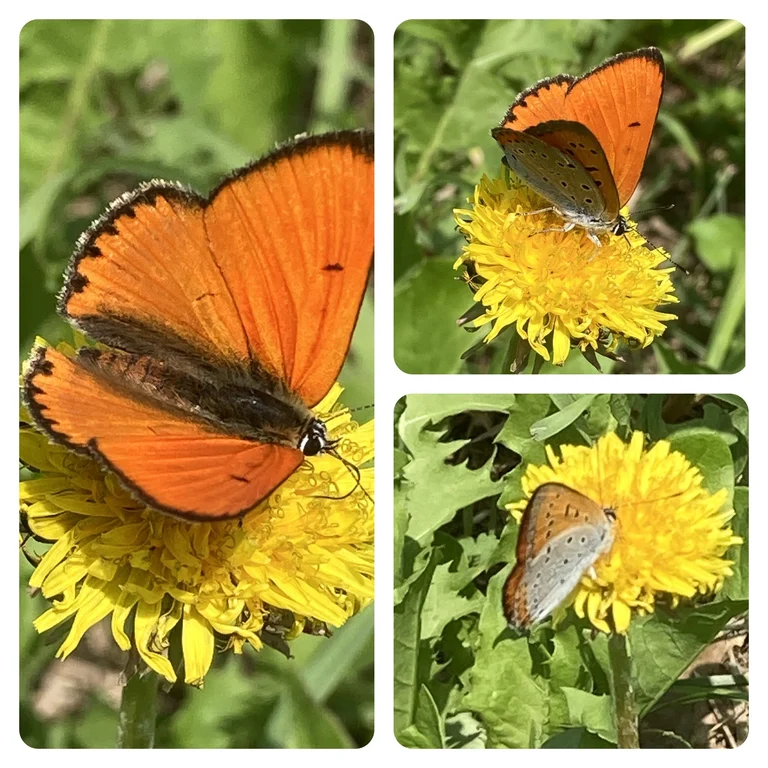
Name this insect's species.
Lycaena dispar
